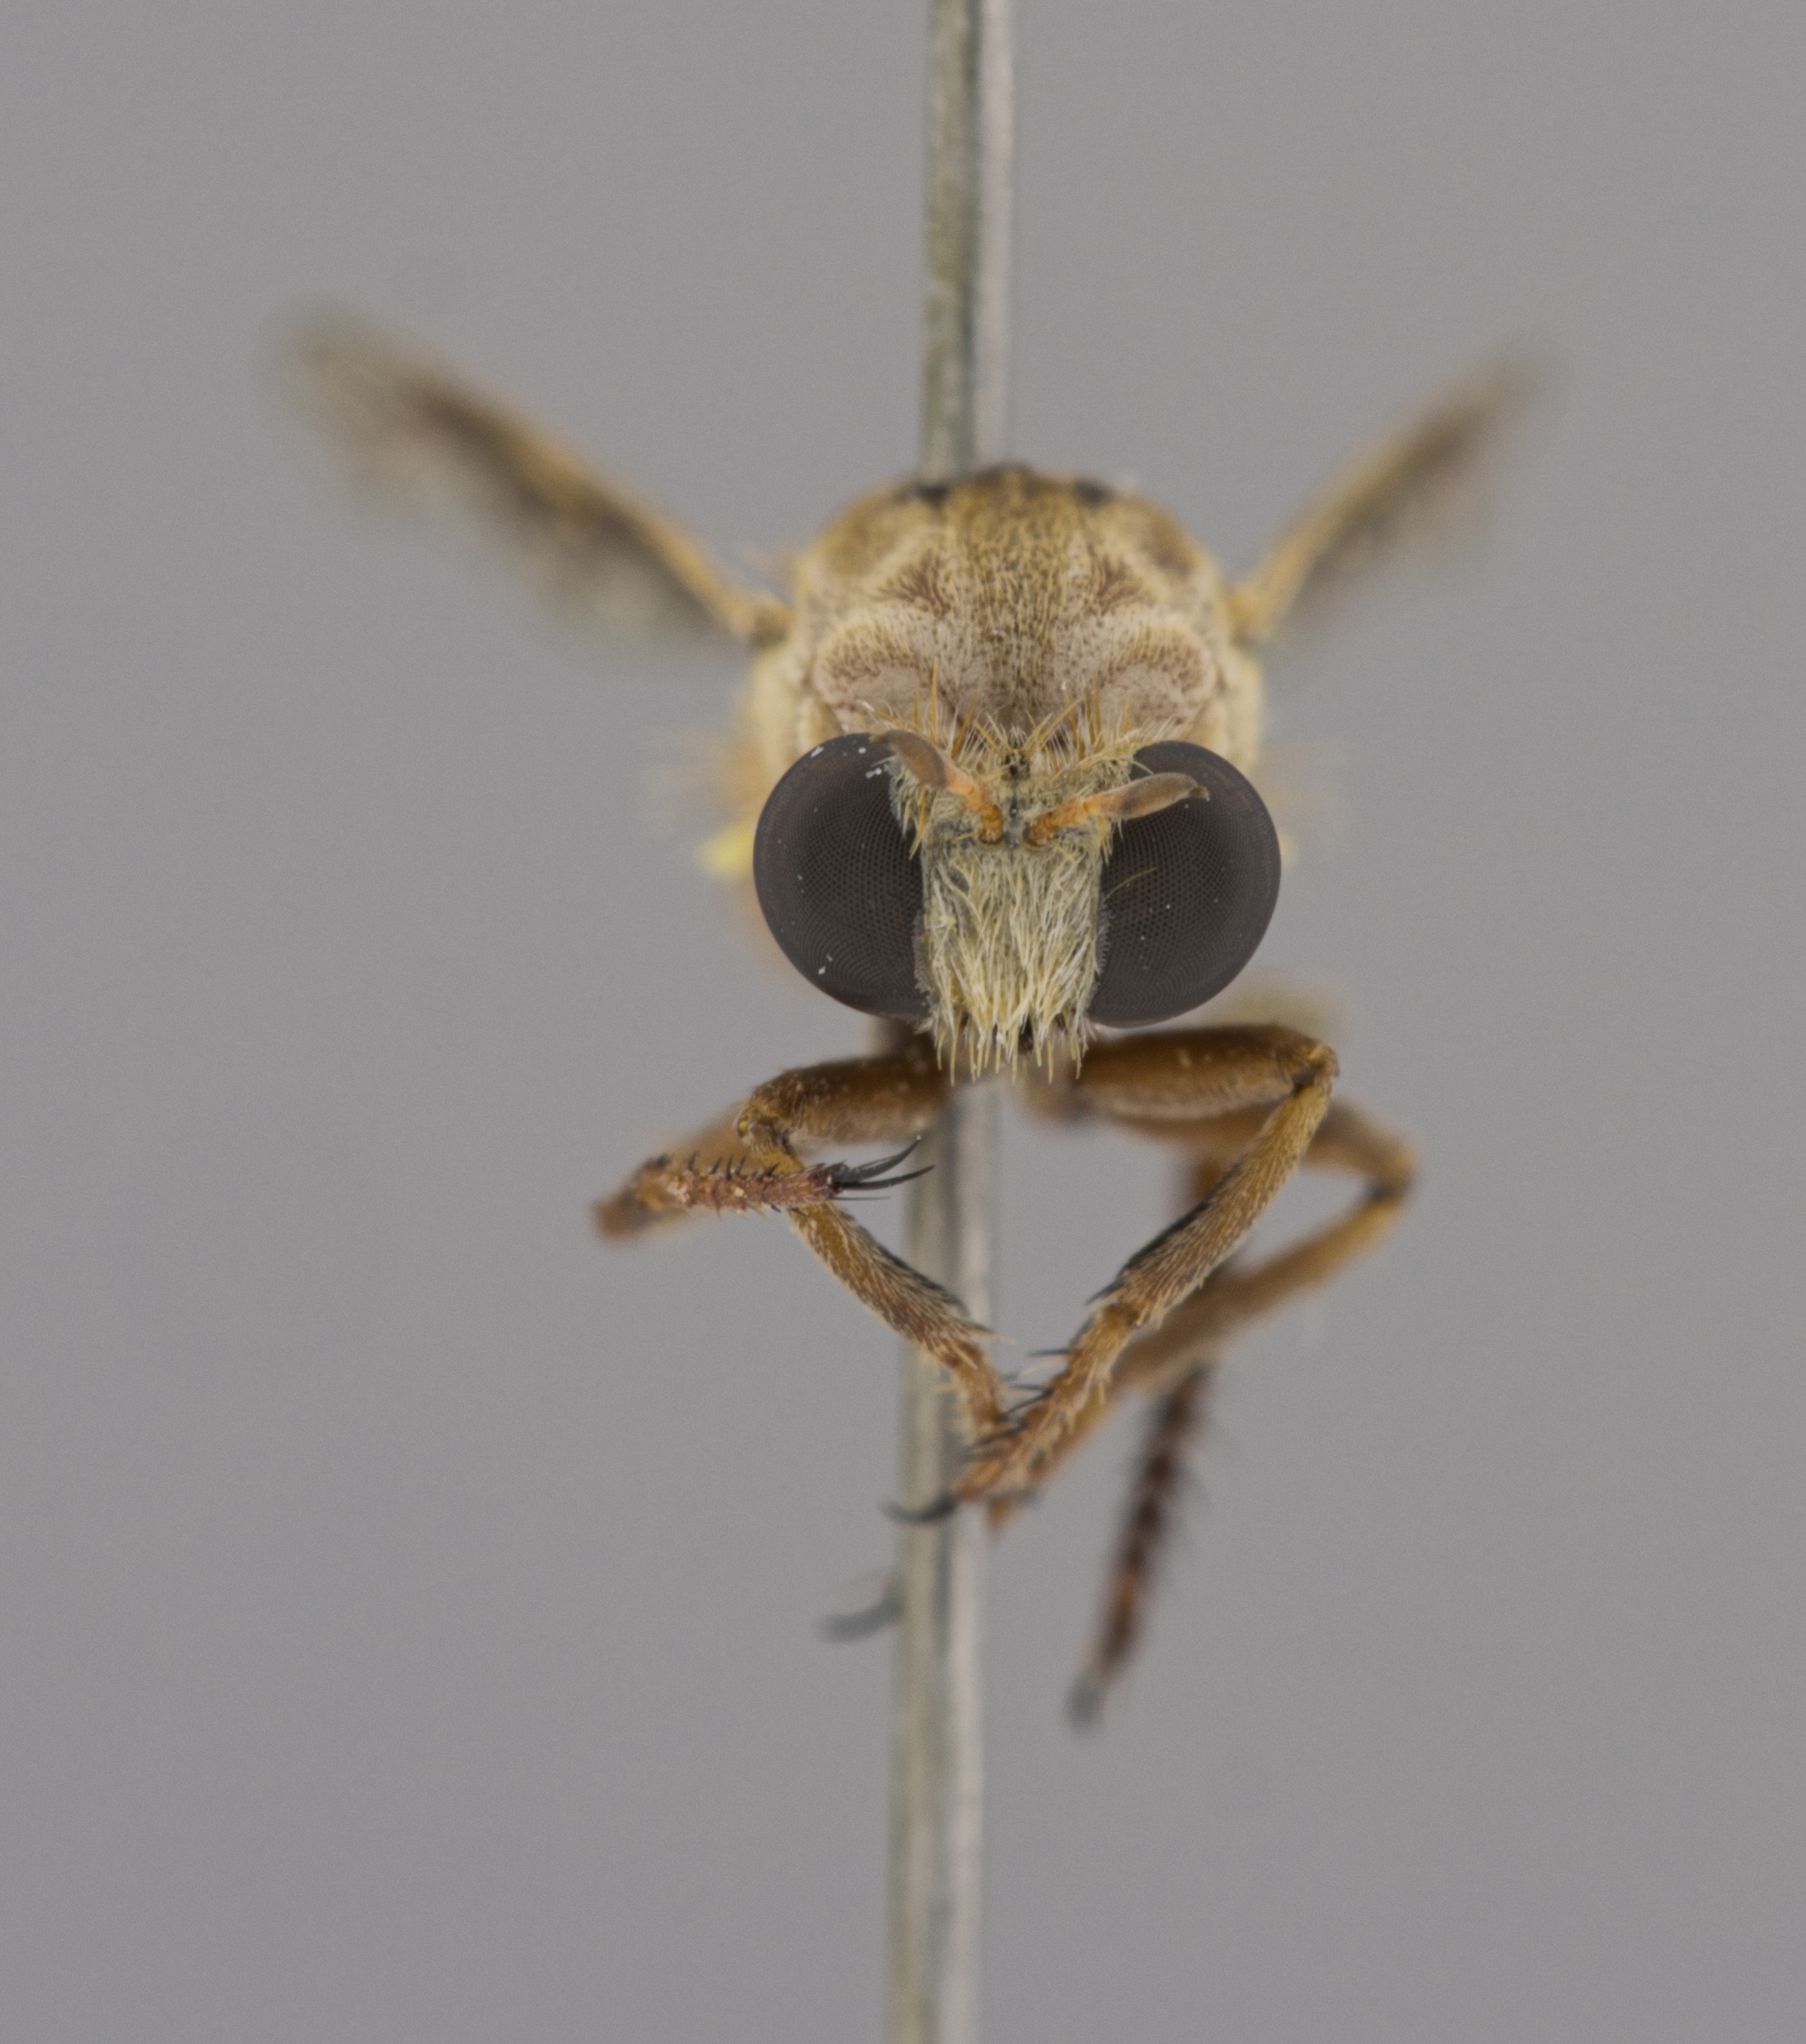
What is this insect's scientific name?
Anypodetus fascipennis
